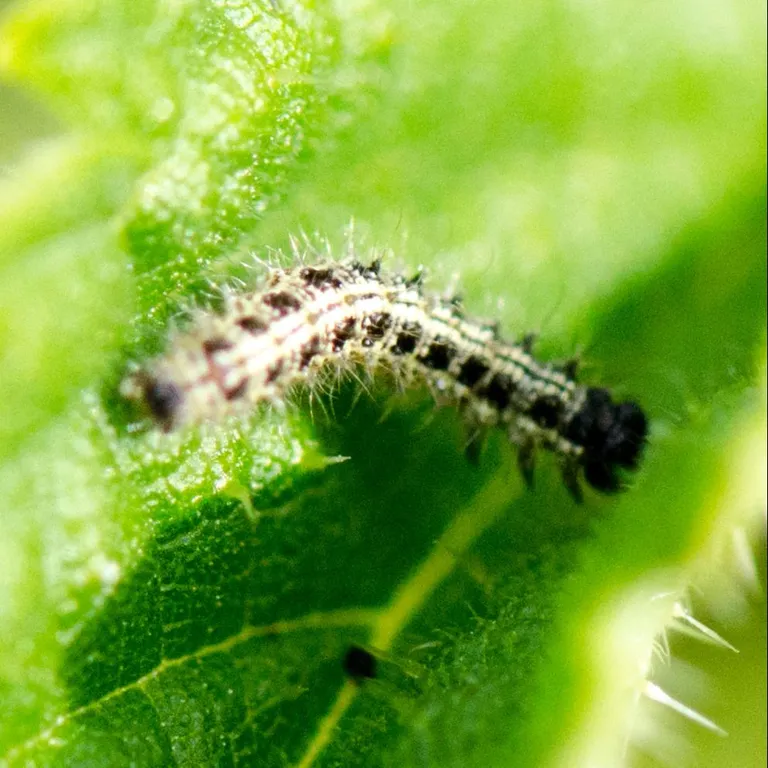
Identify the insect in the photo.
Aglais urticae
